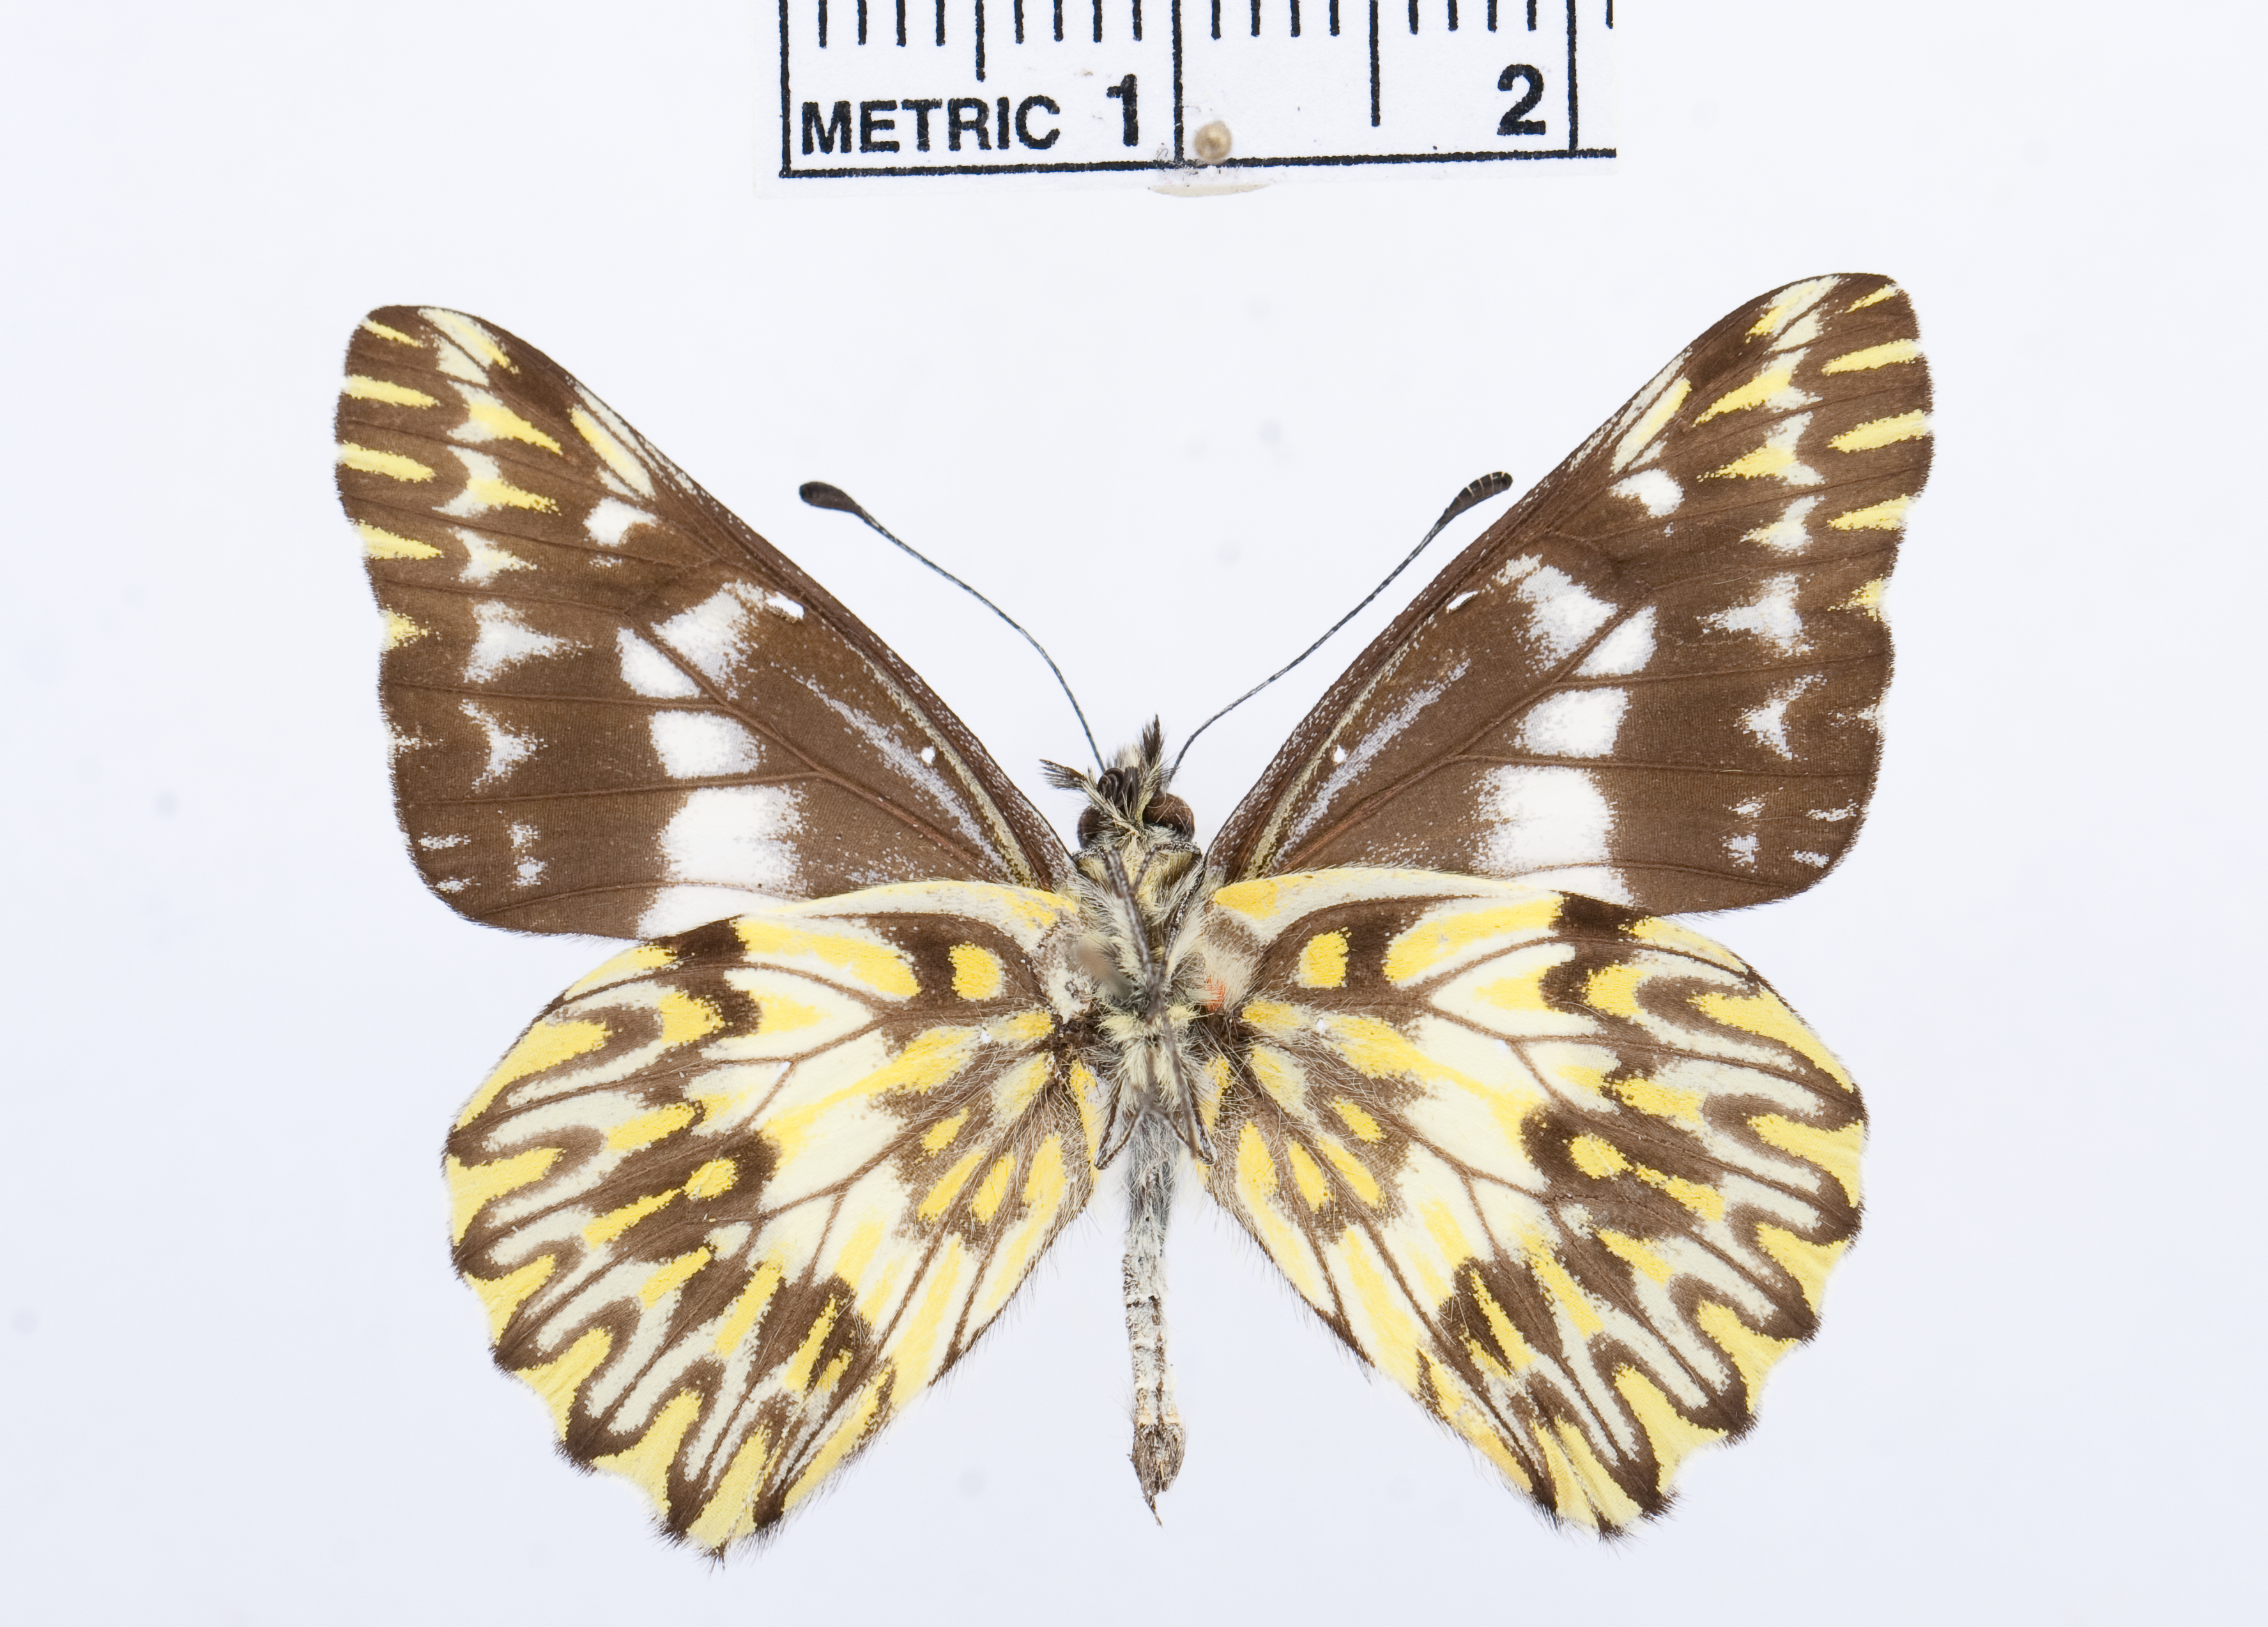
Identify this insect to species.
Catasticta tomyris
